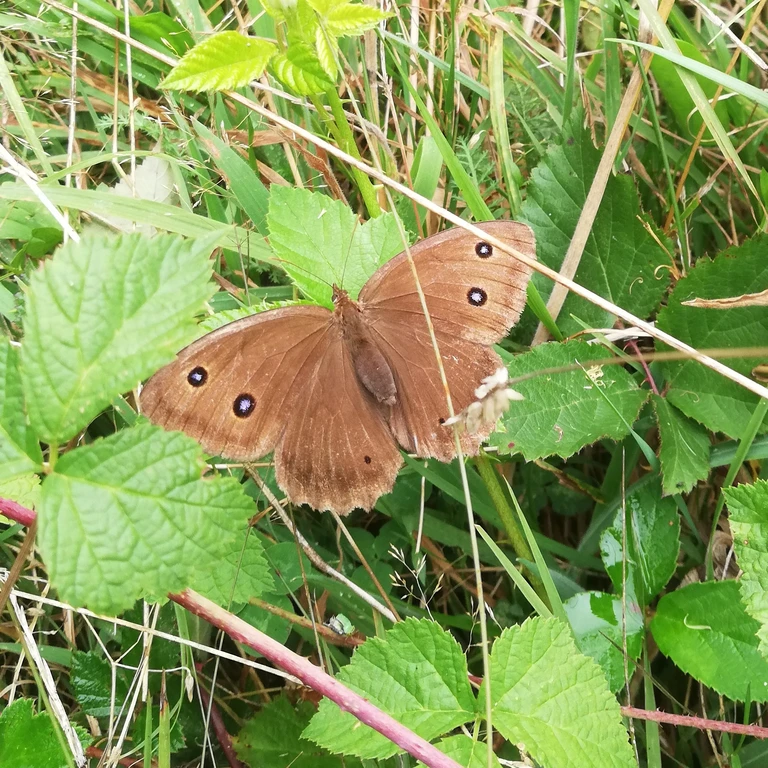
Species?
Minois dryas
